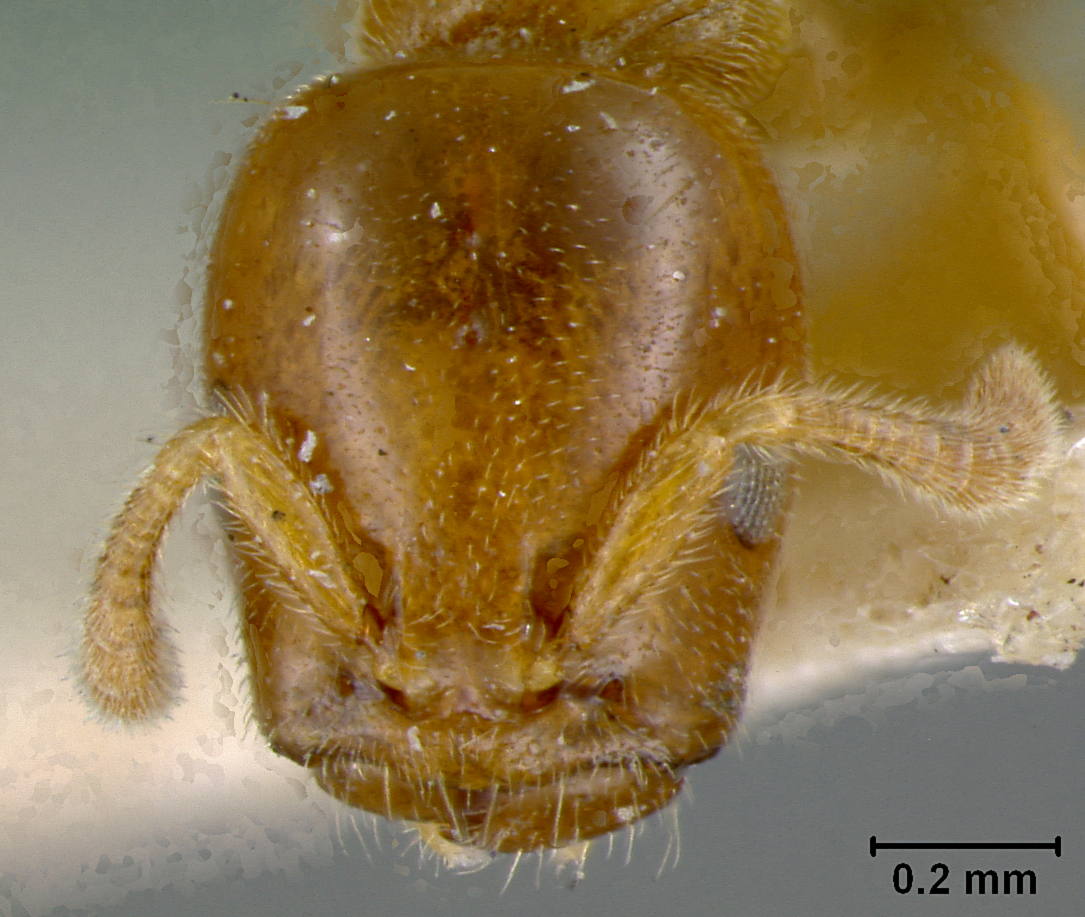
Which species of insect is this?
Viticicola tessmanni
